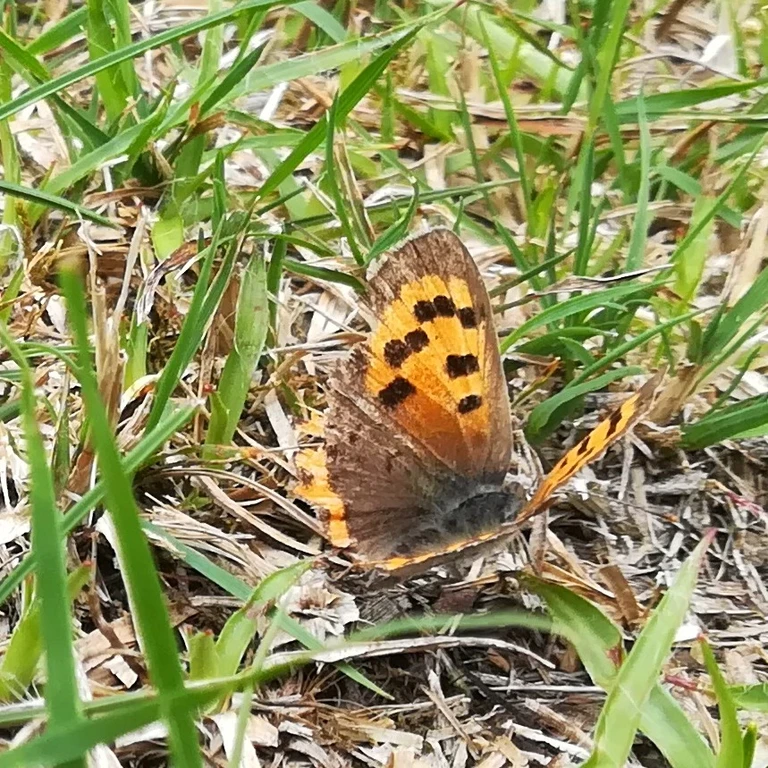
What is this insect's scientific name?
Lycaena phlaeas
